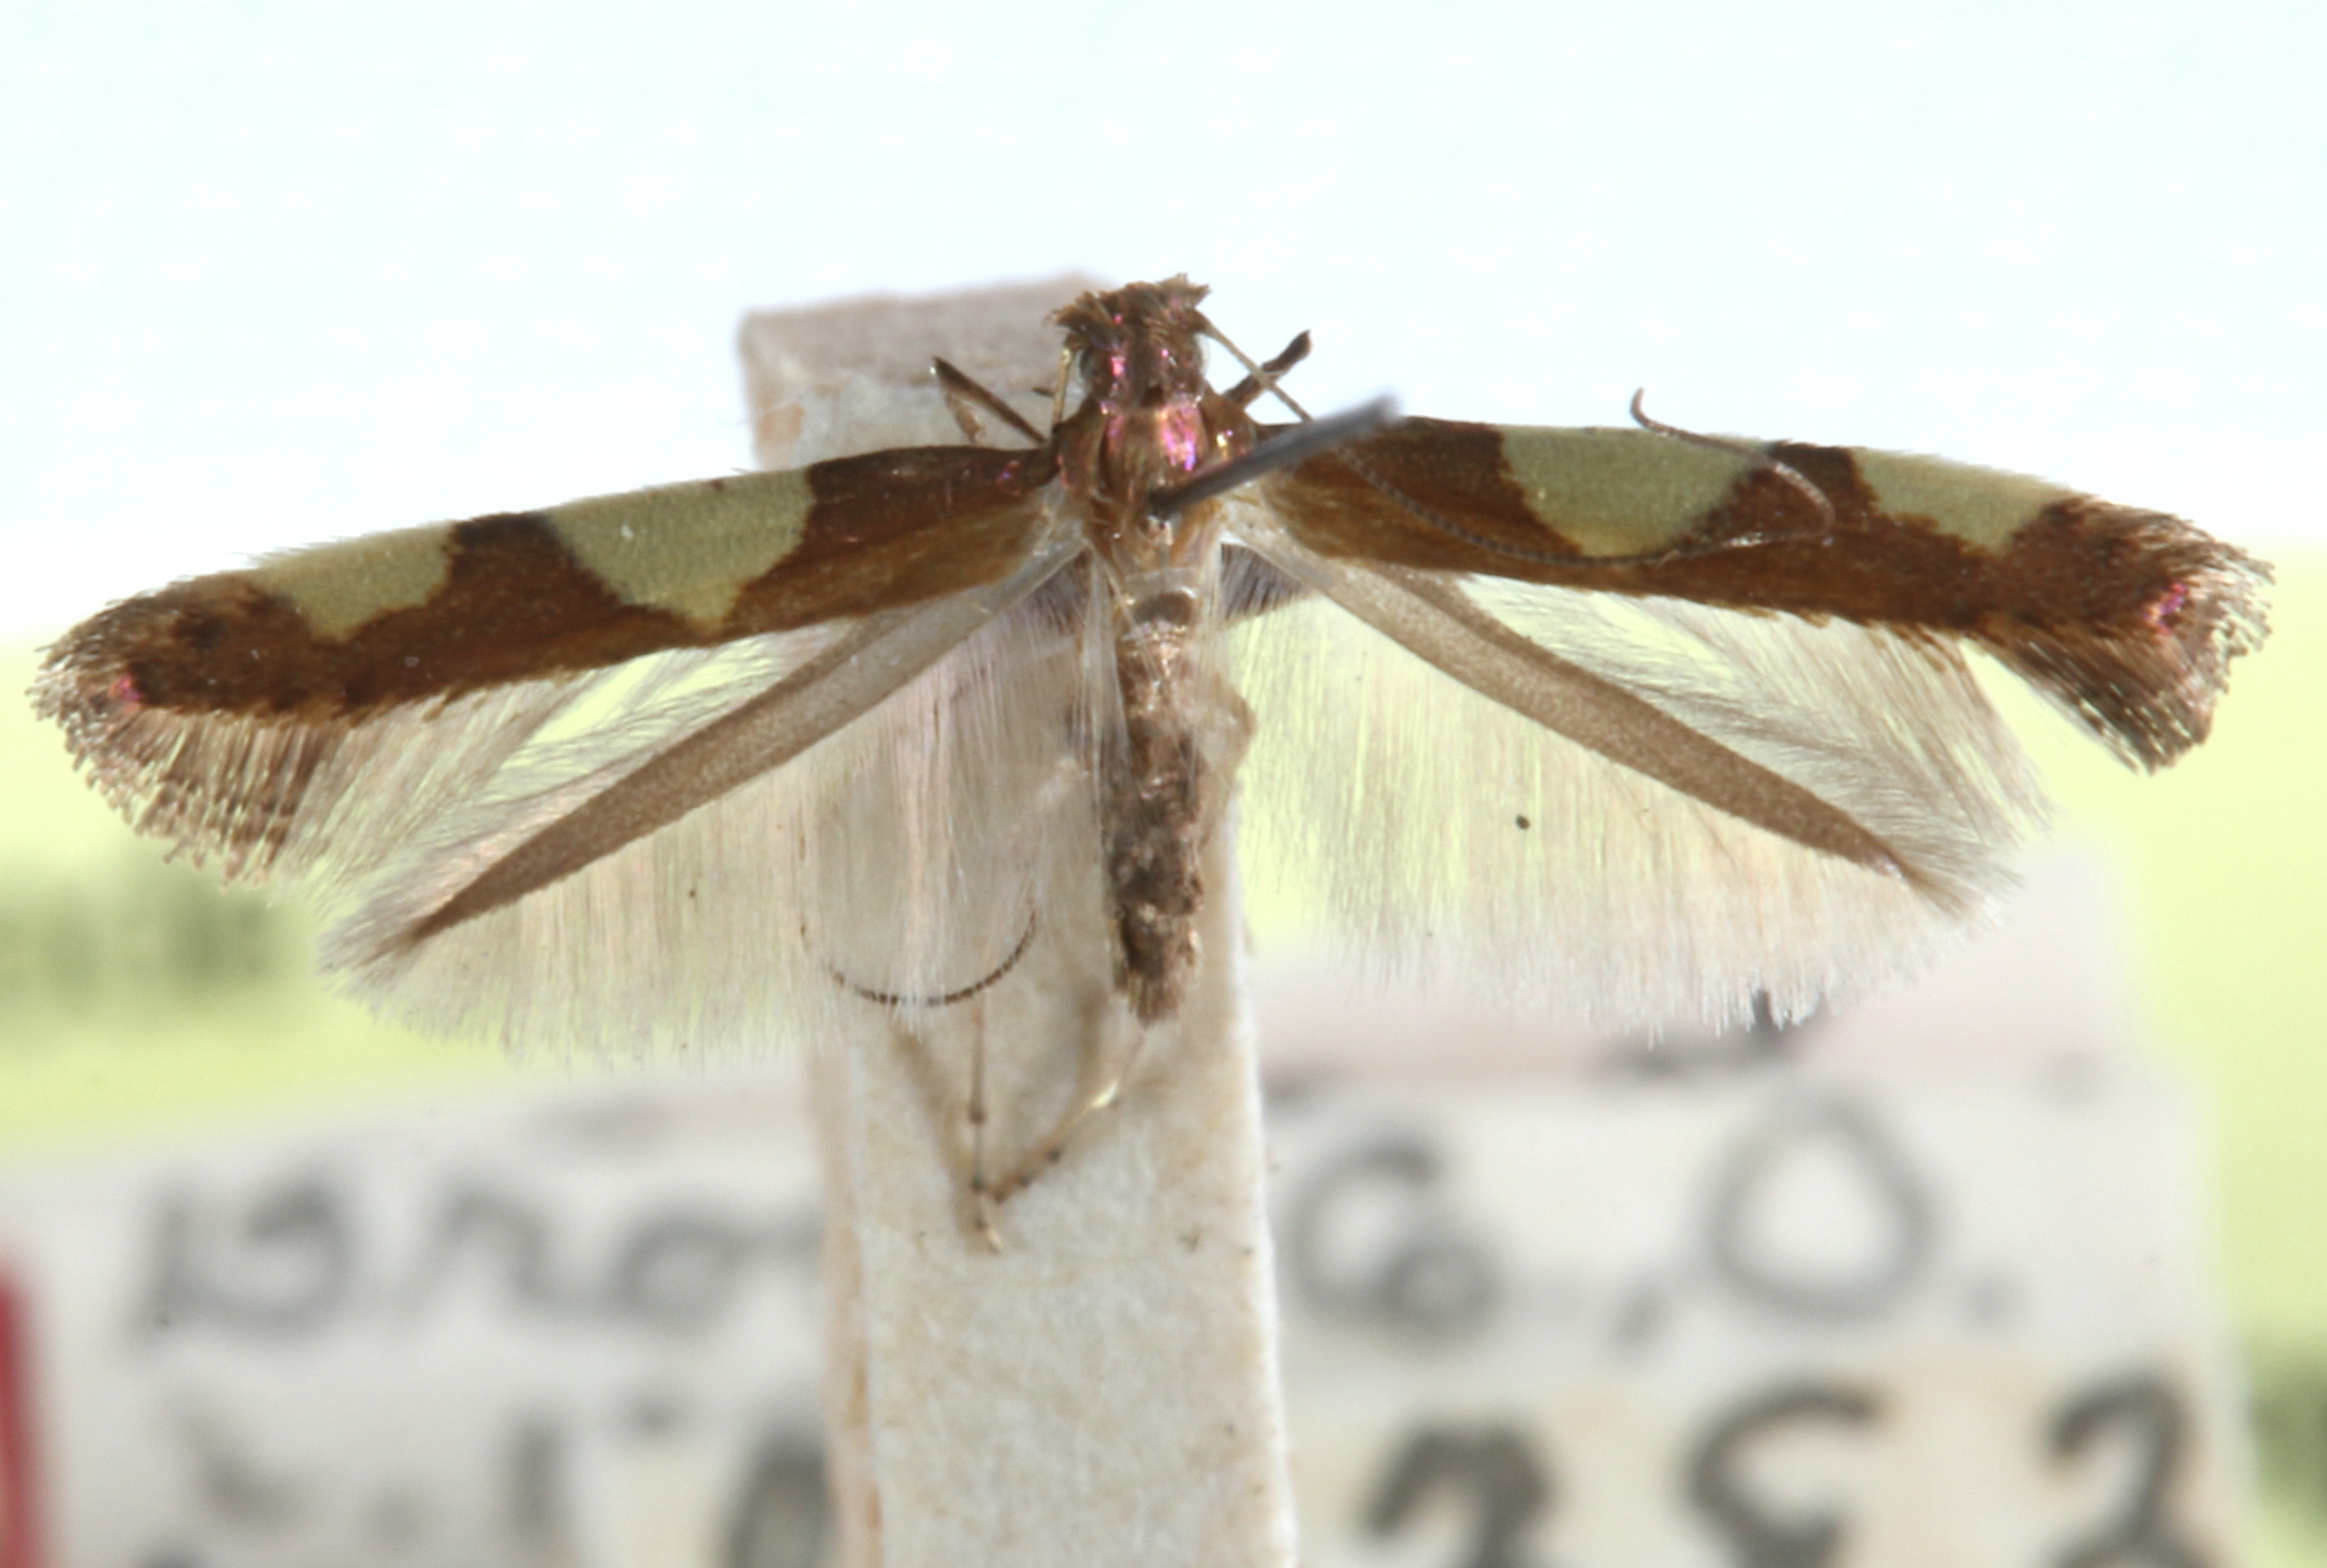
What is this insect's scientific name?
Caloptilia speciosella
